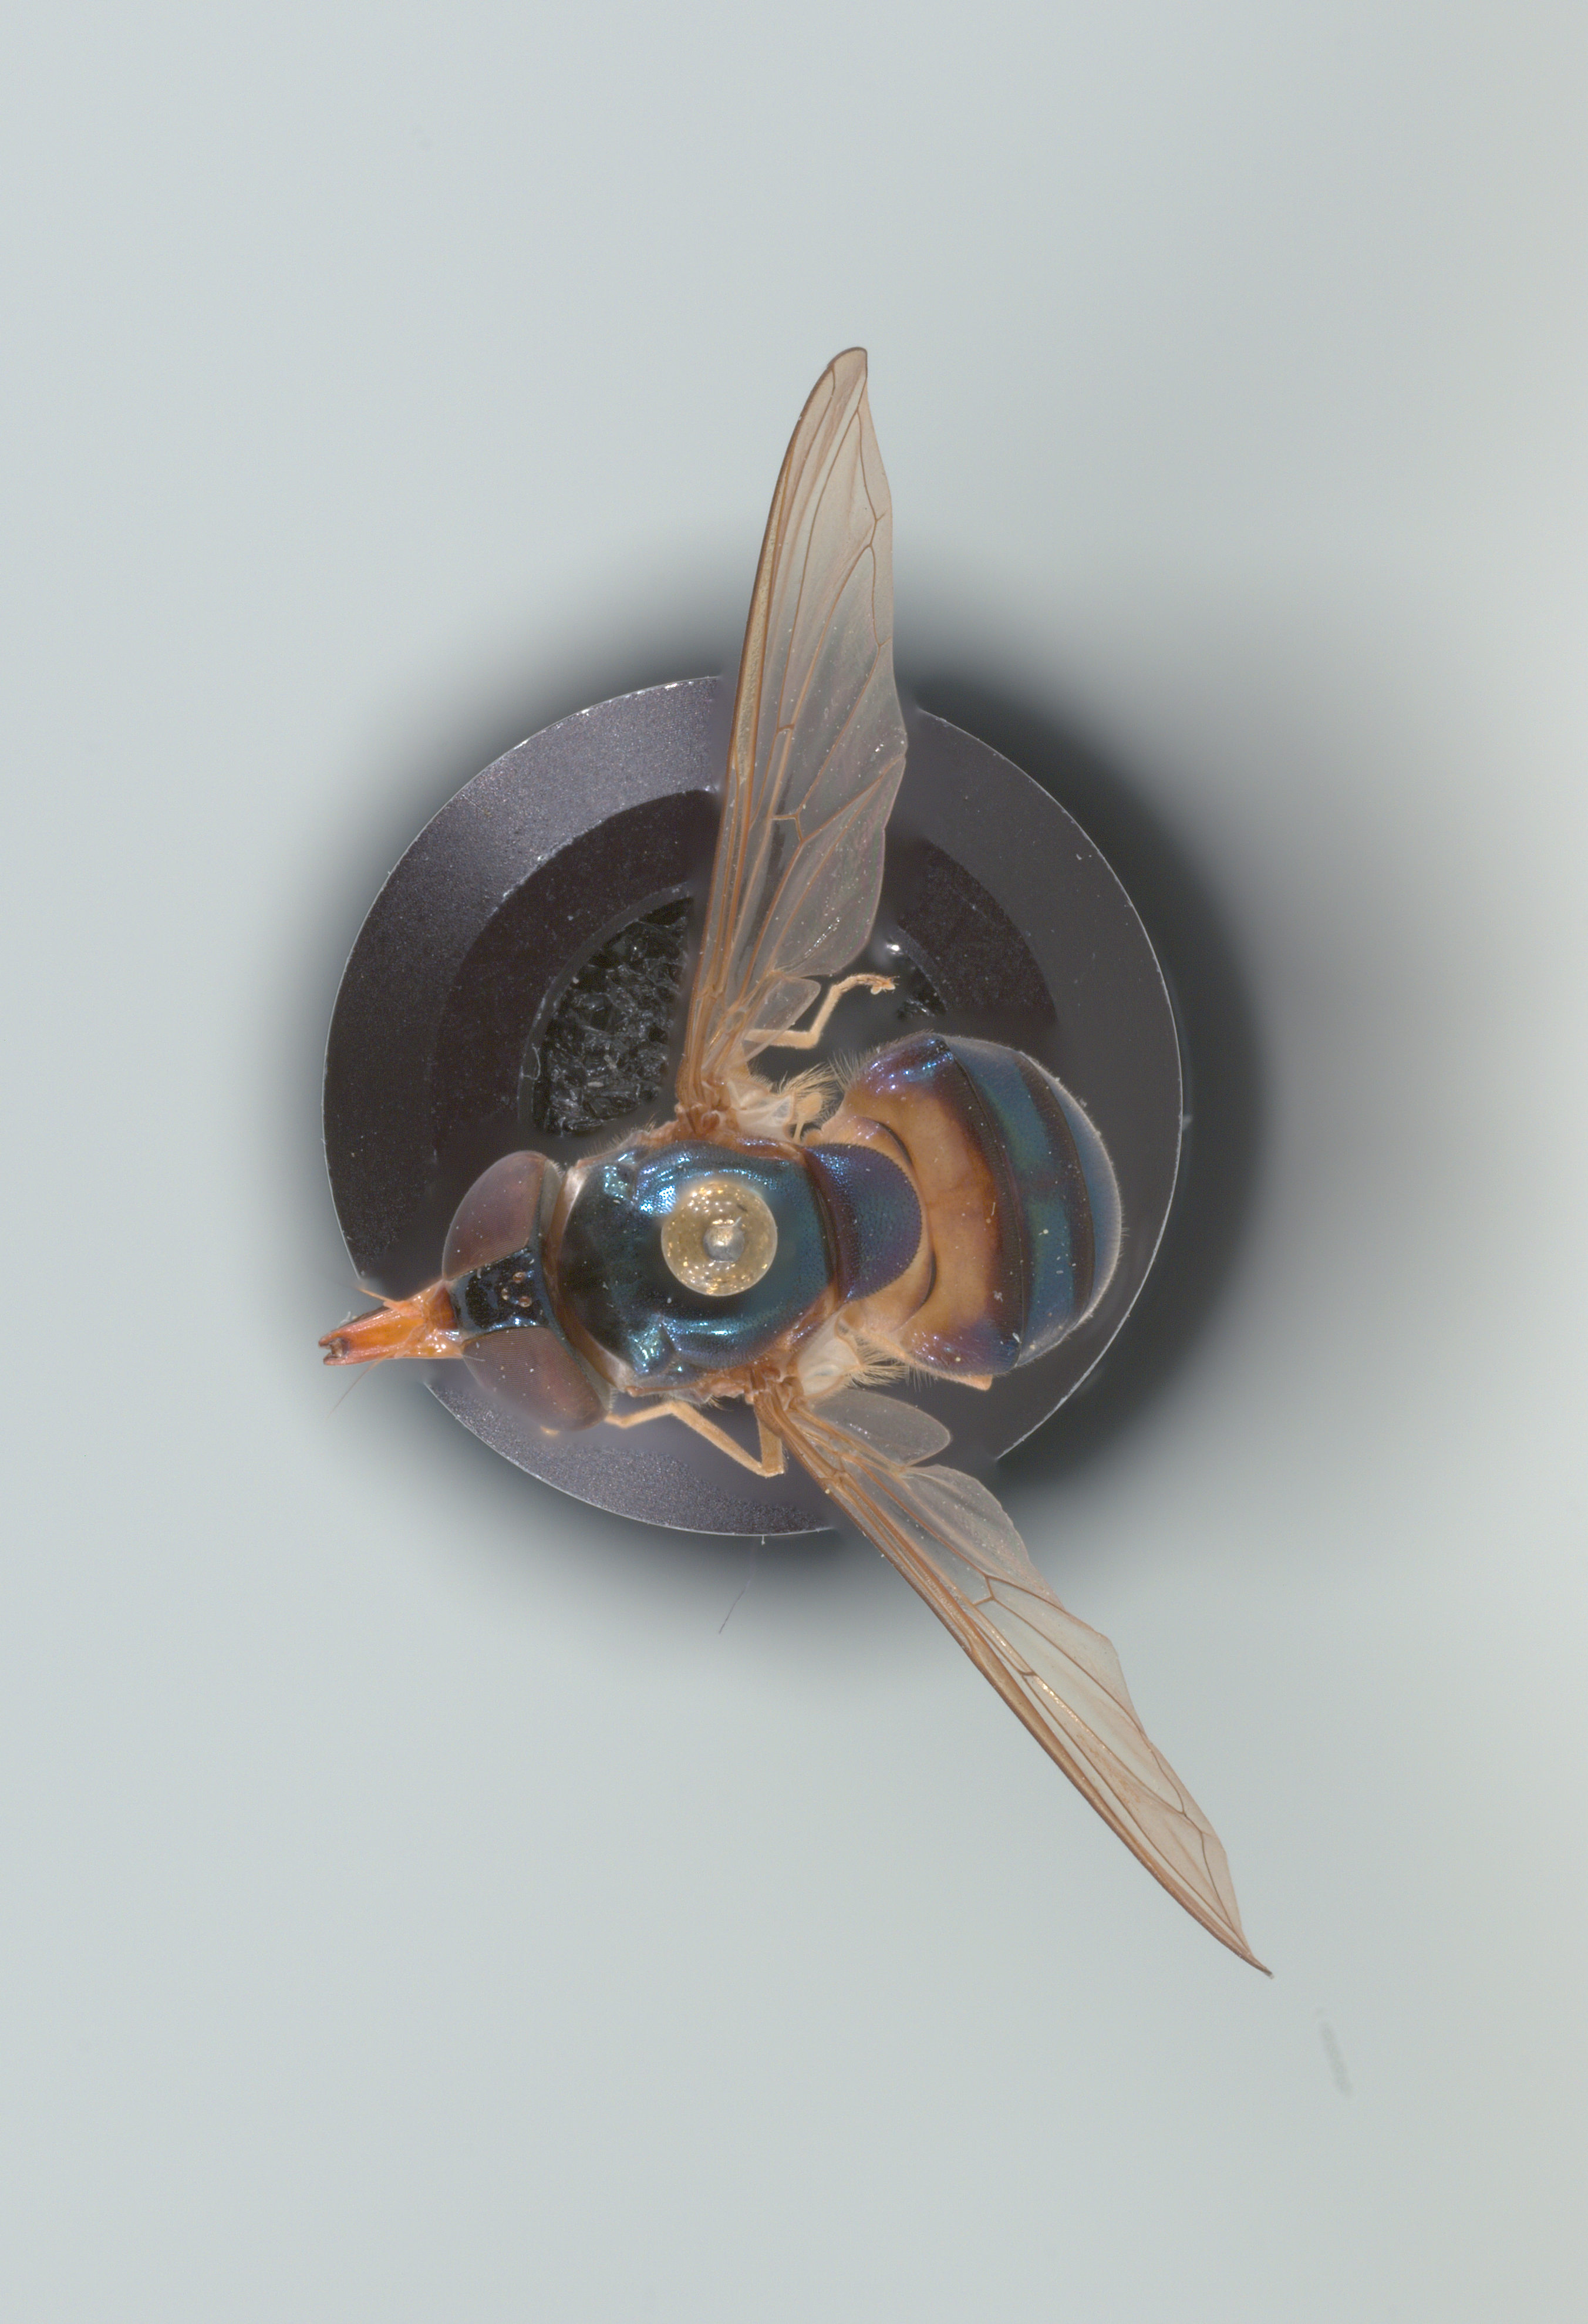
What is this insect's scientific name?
Rhingia caerulescens
